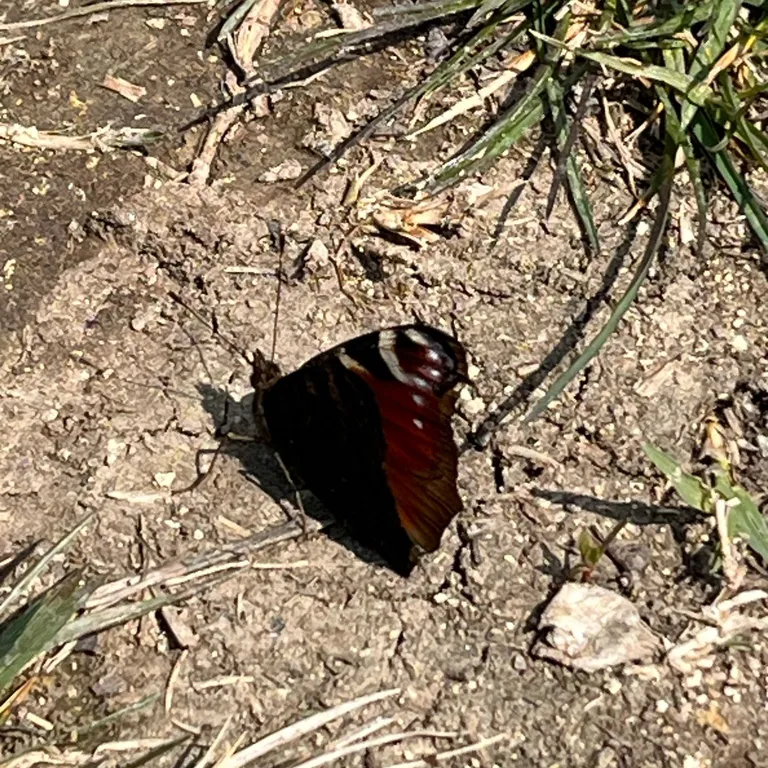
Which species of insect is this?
Aglais io
